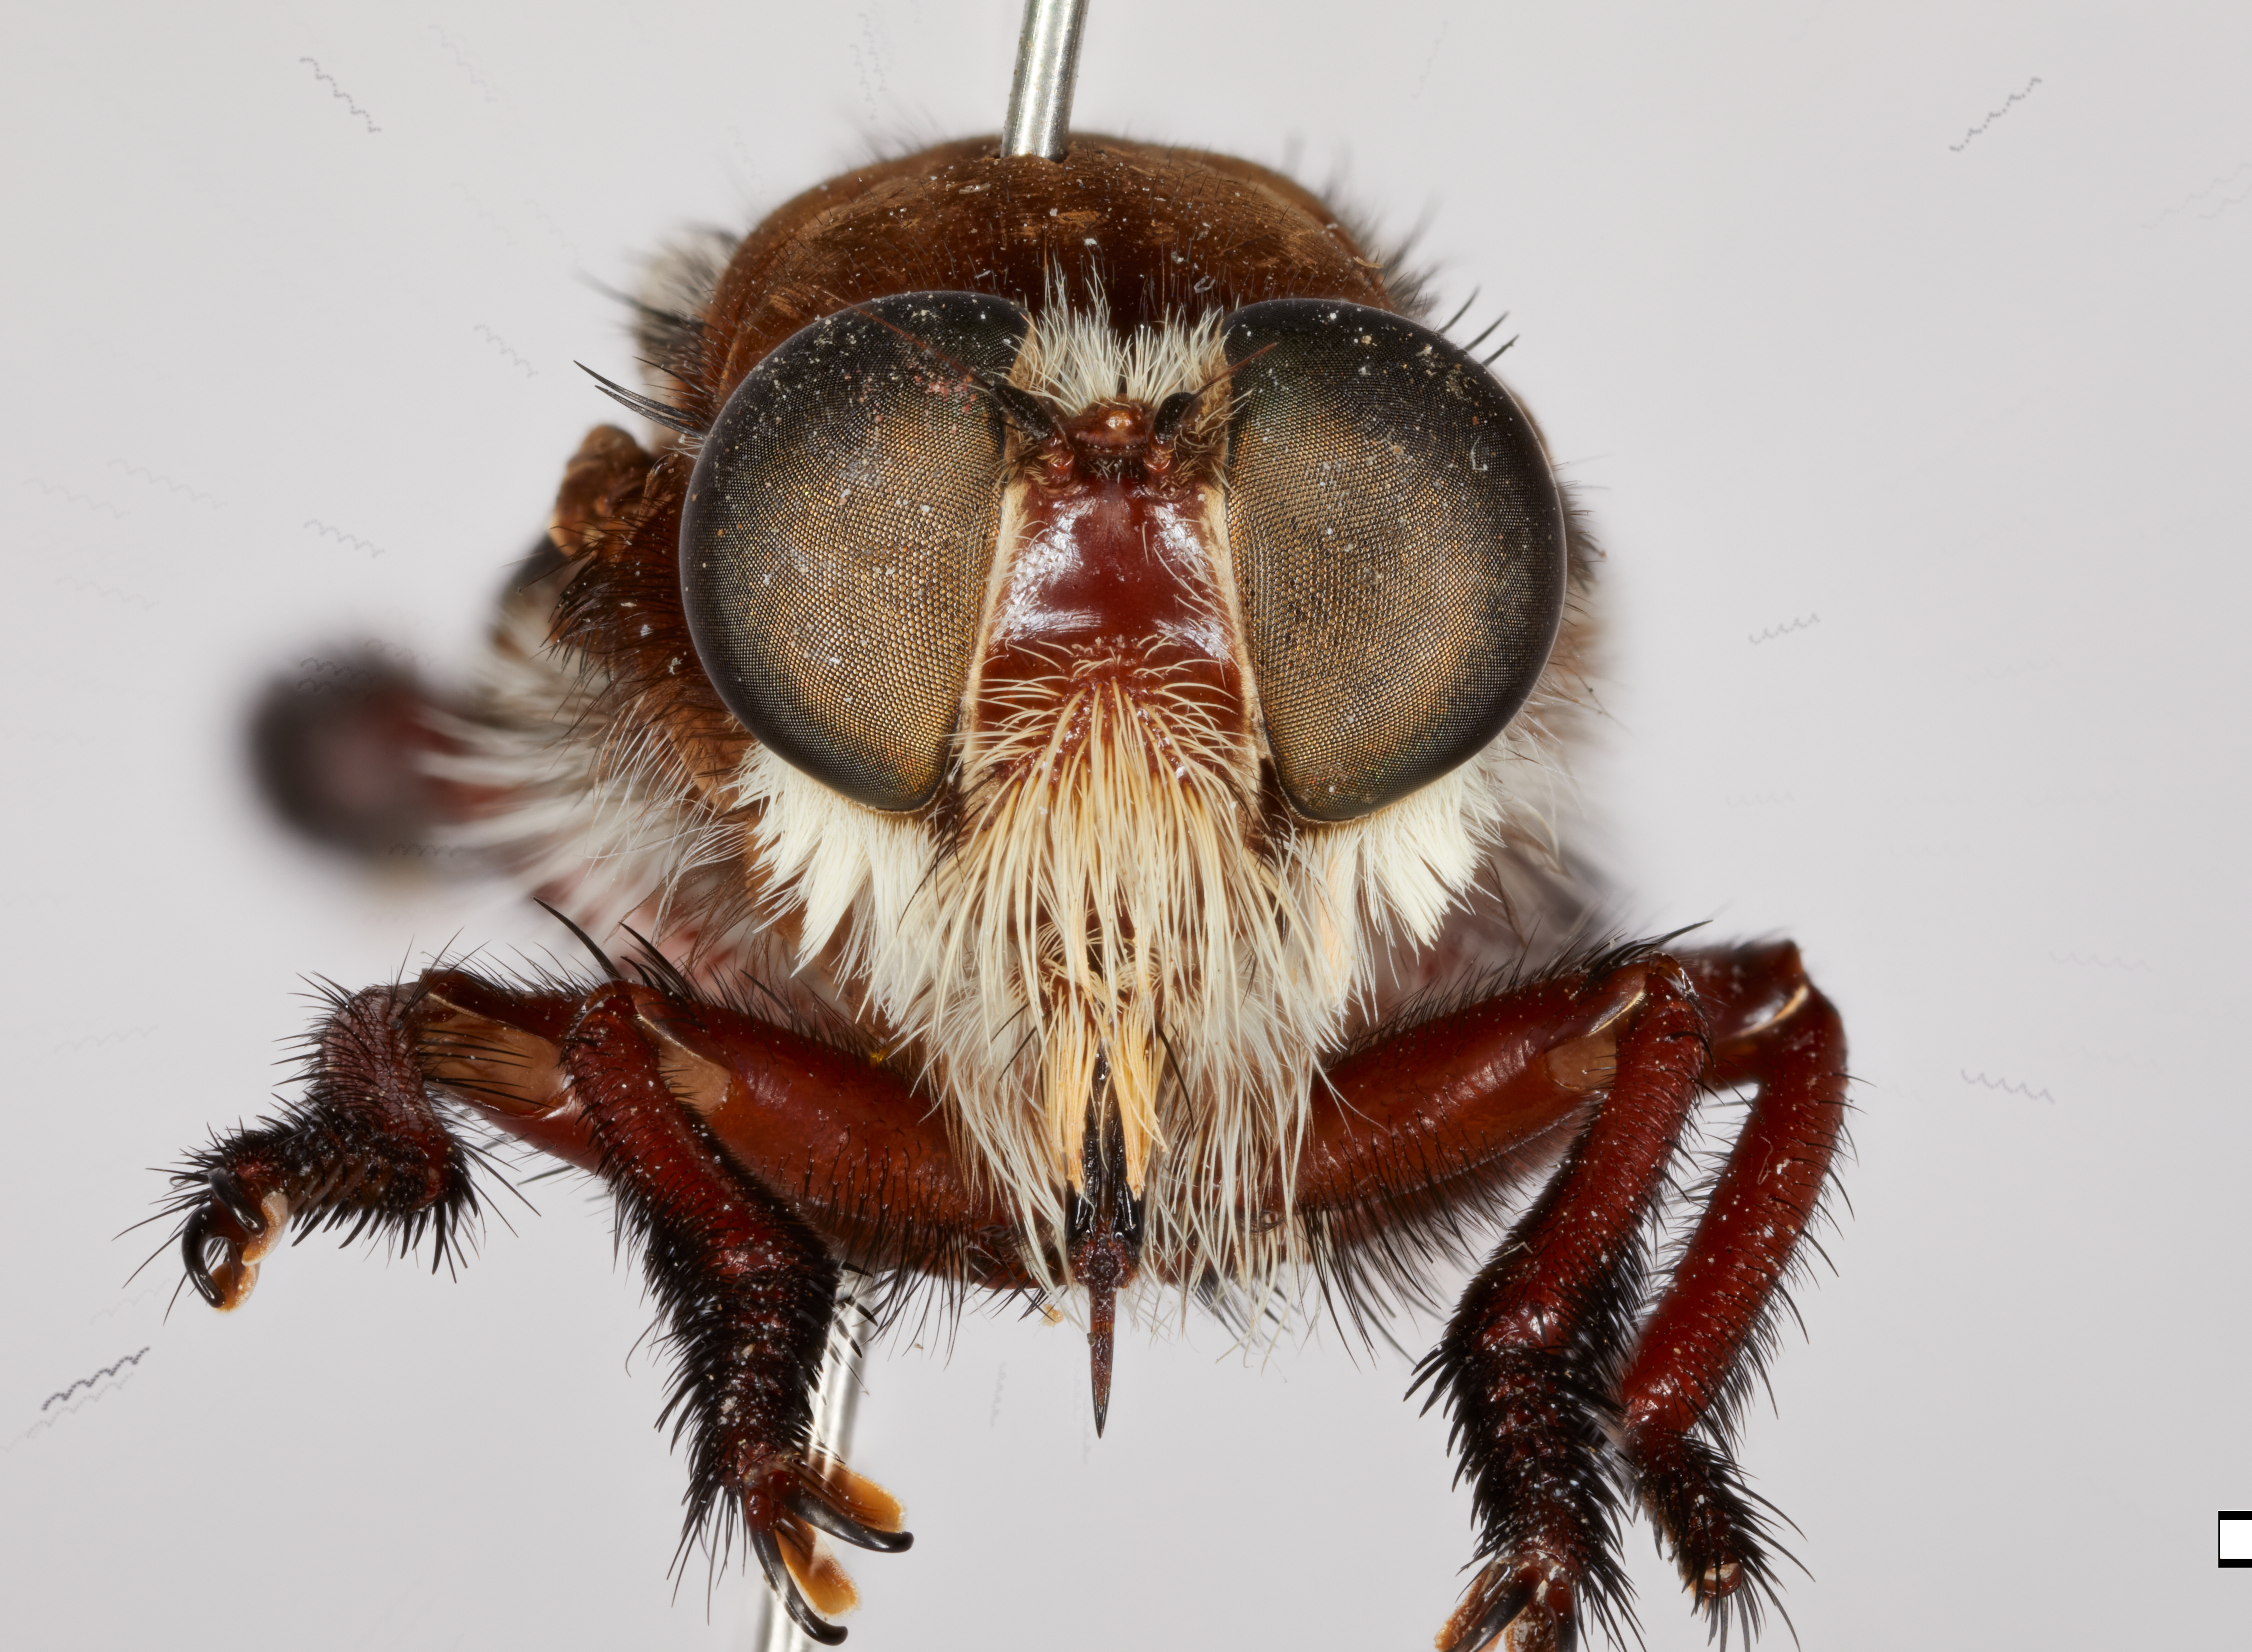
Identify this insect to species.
Mallophora bellengeri
